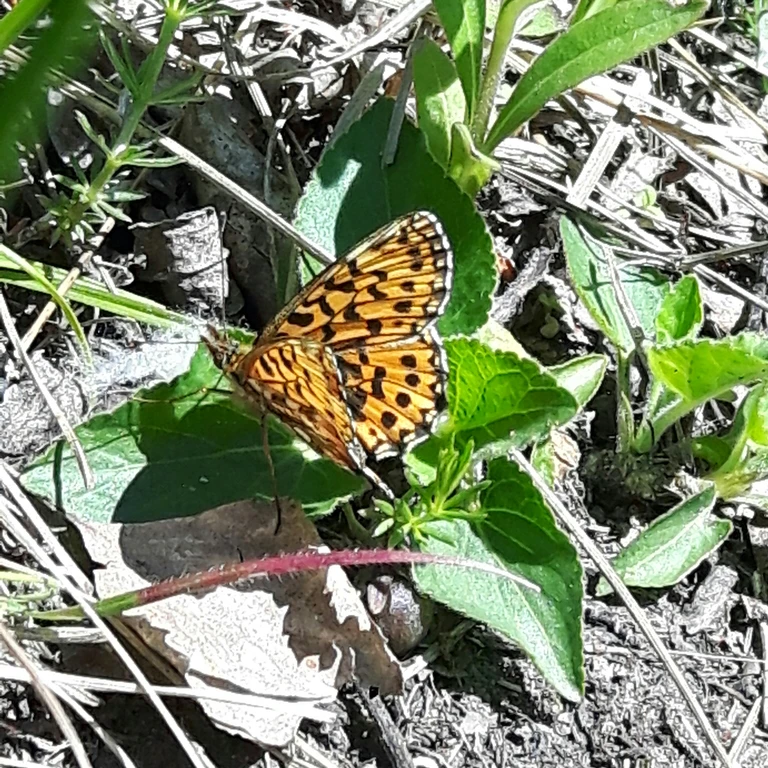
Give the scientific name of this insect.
Boloria dia
